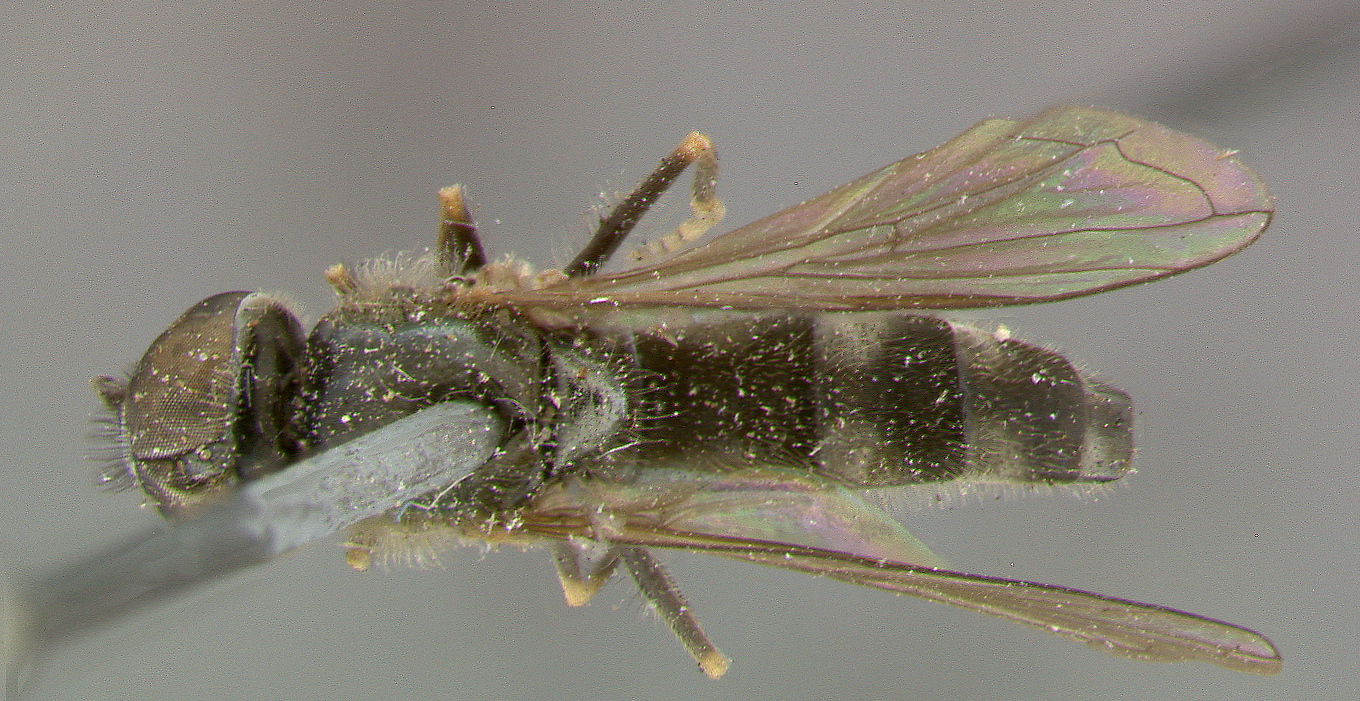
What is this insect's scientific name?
Platychirus aeratus
